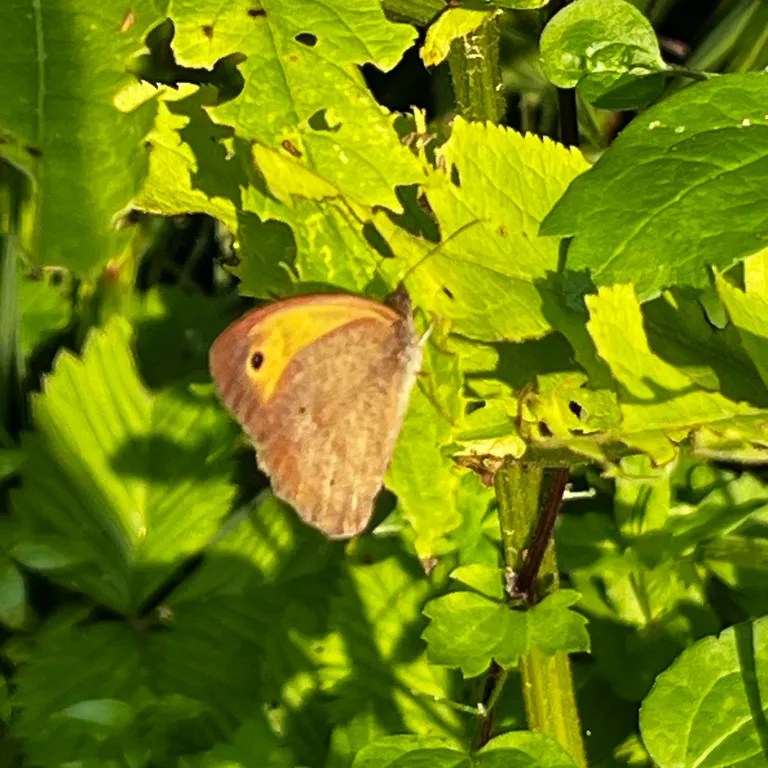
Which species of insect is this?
Maniola jurtina
